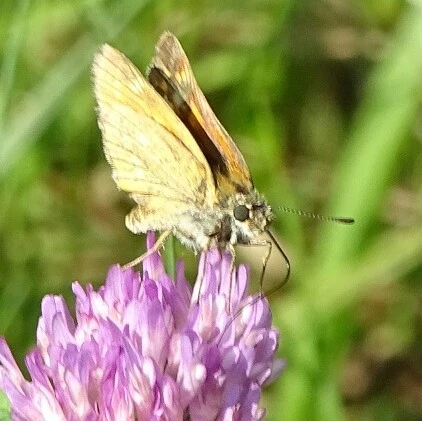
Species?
Ochlodes sylvanus (also Ochlodes venata)
